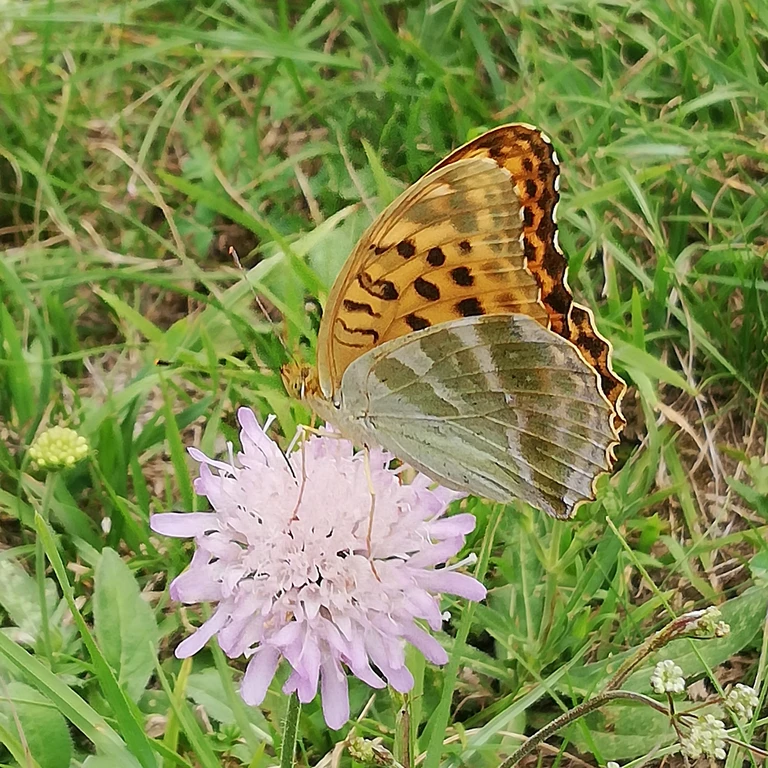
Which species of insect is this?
Argynnis paphia
